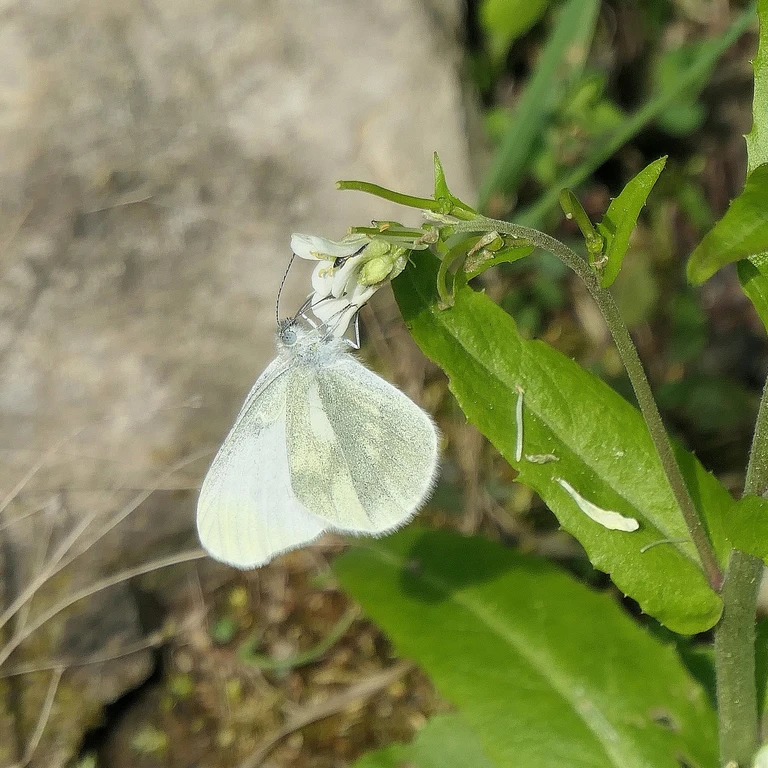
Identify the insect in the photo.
Leptidea sinapis/juvernica
